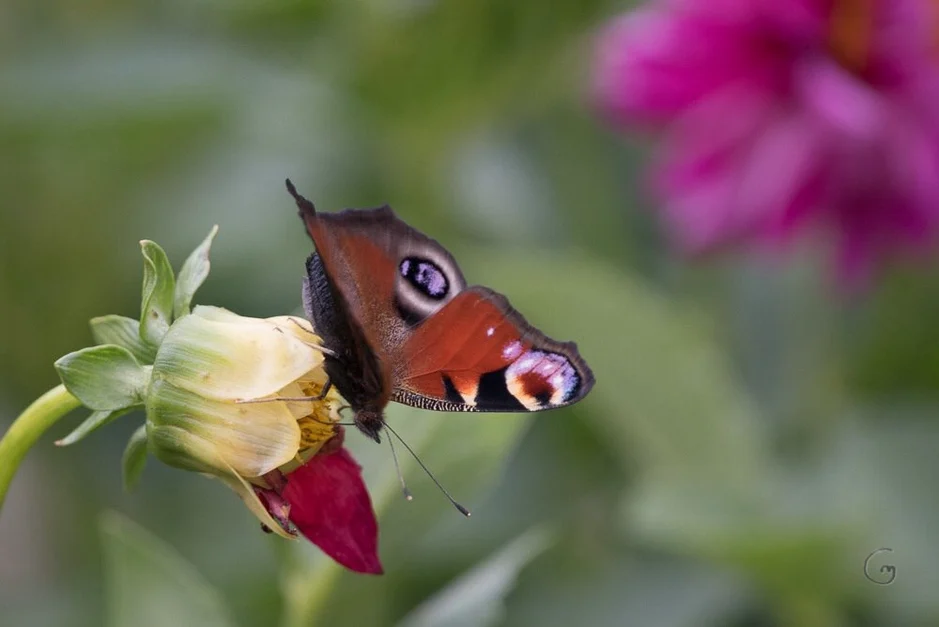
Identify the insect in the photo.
Aglais io
